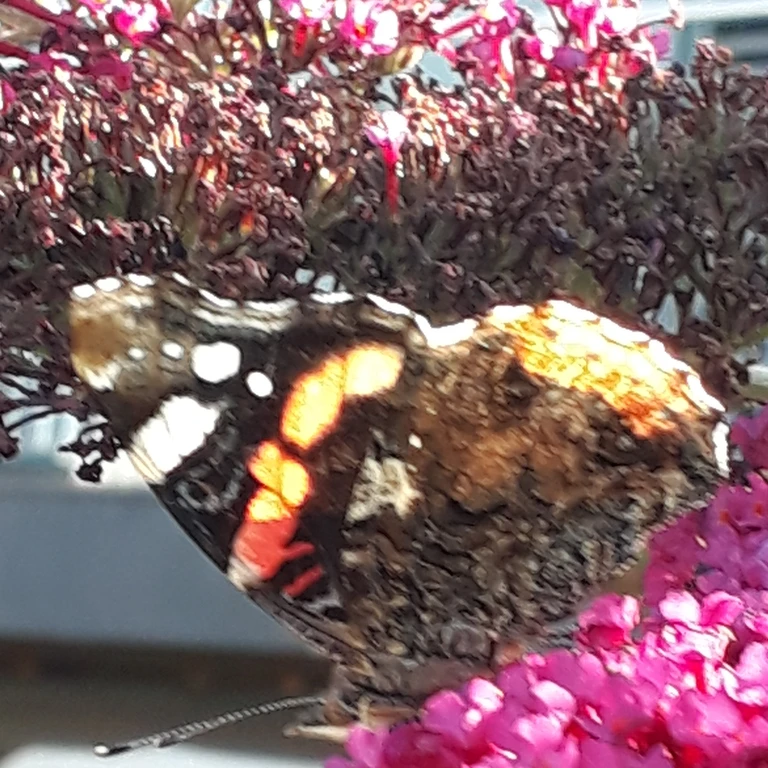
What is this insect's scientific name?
Vanessa atalanta
